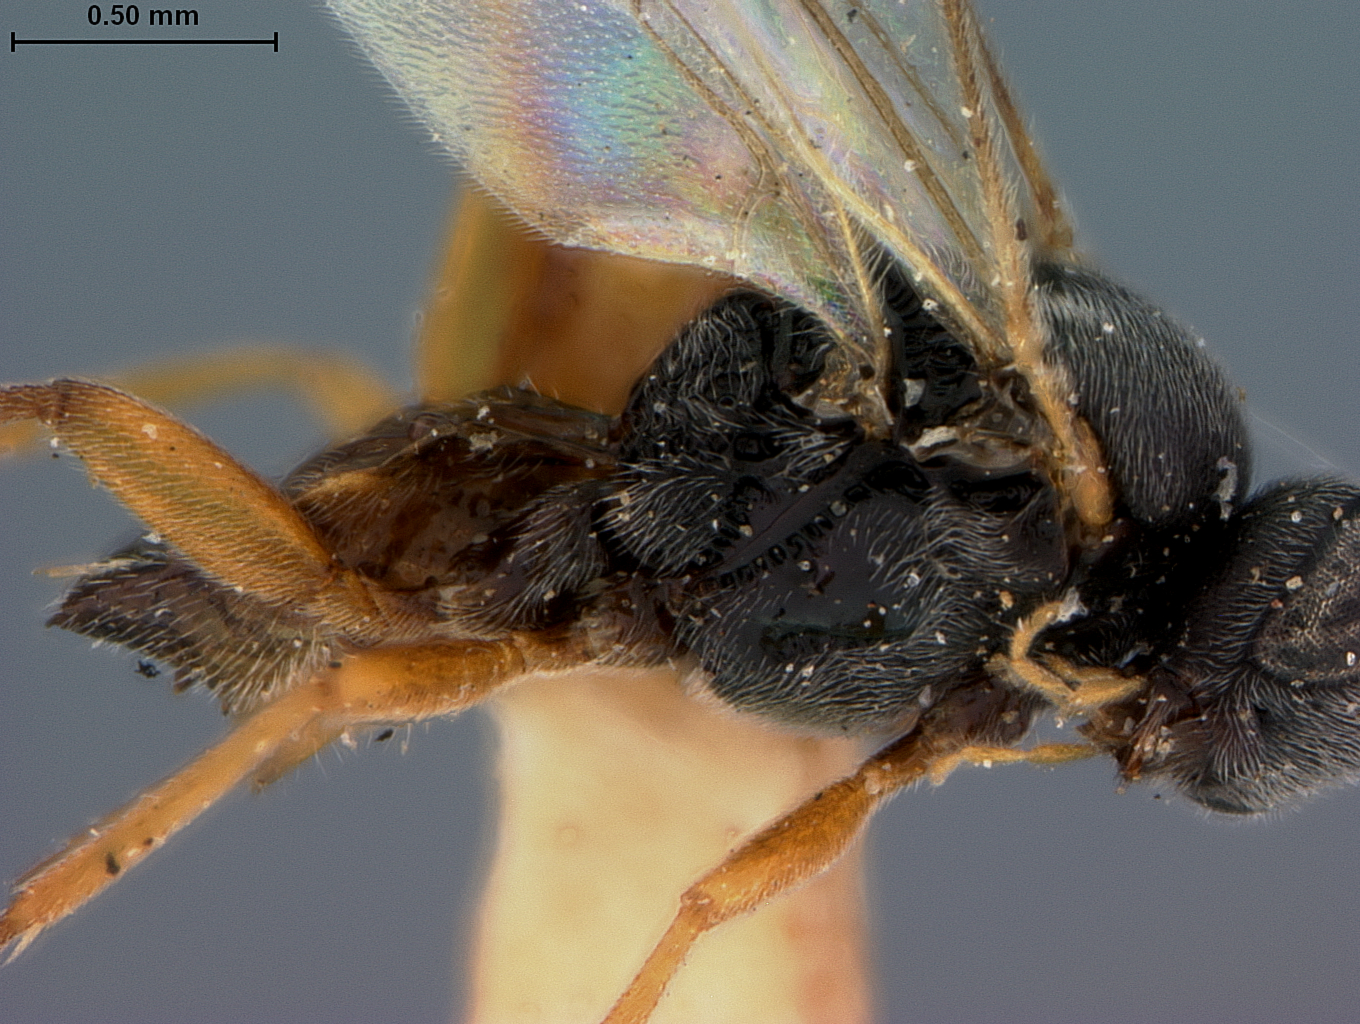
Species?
Microplitis brassicae
